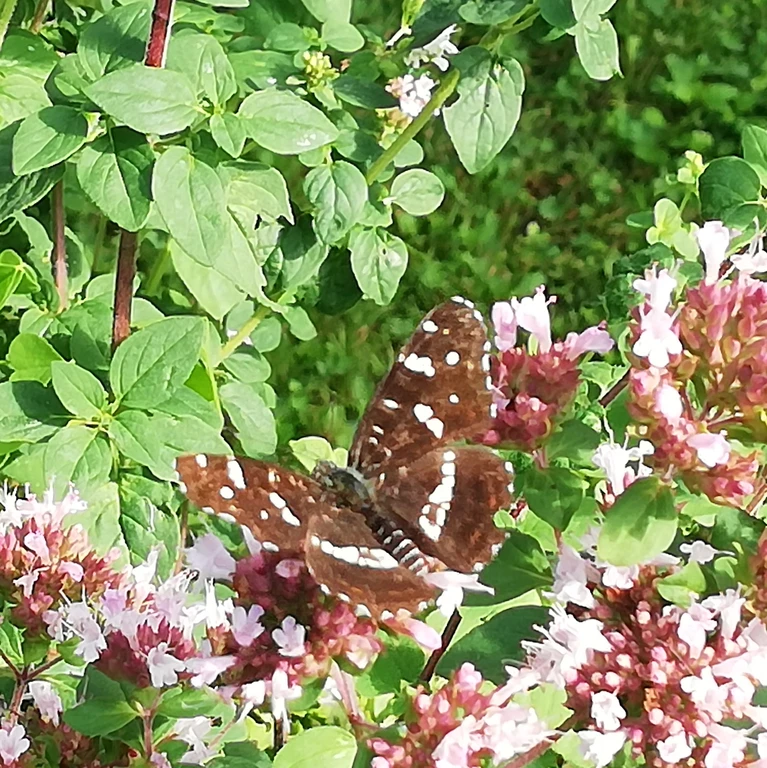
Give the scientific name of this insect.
Araschnia levana
